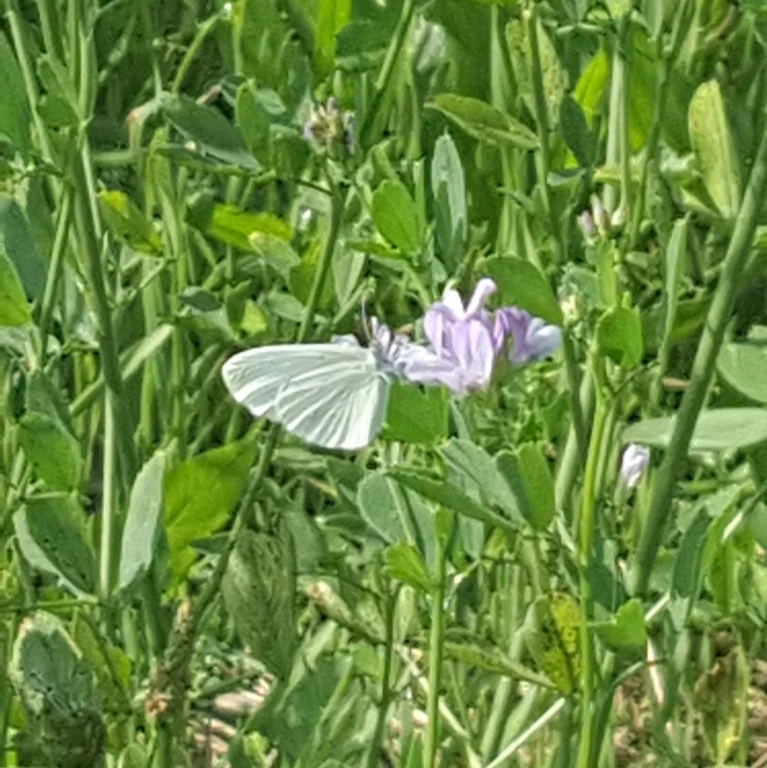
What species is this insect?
Leptidea sinapis/juvernica
